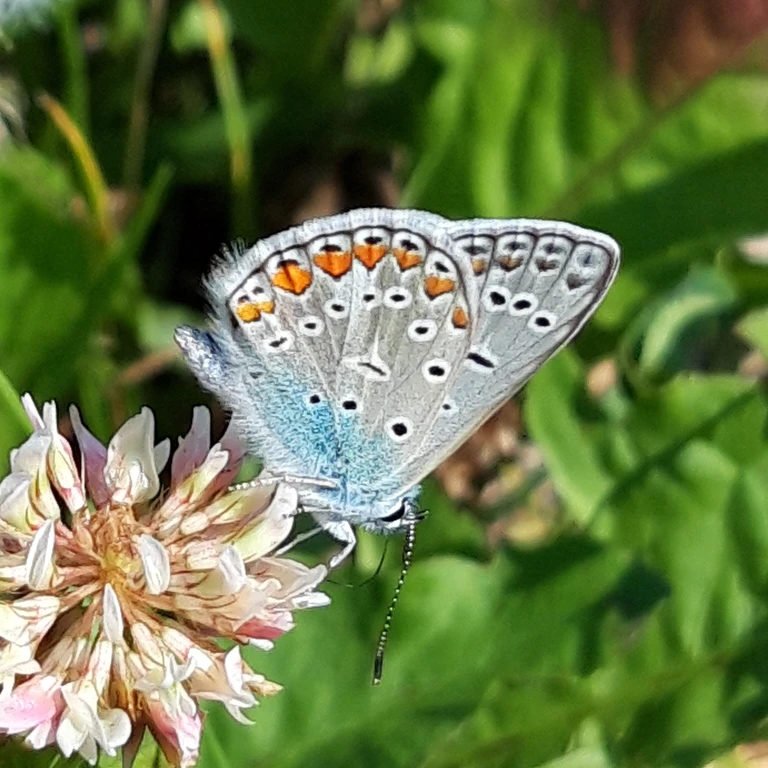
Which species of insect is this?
Polyommatus icarus
